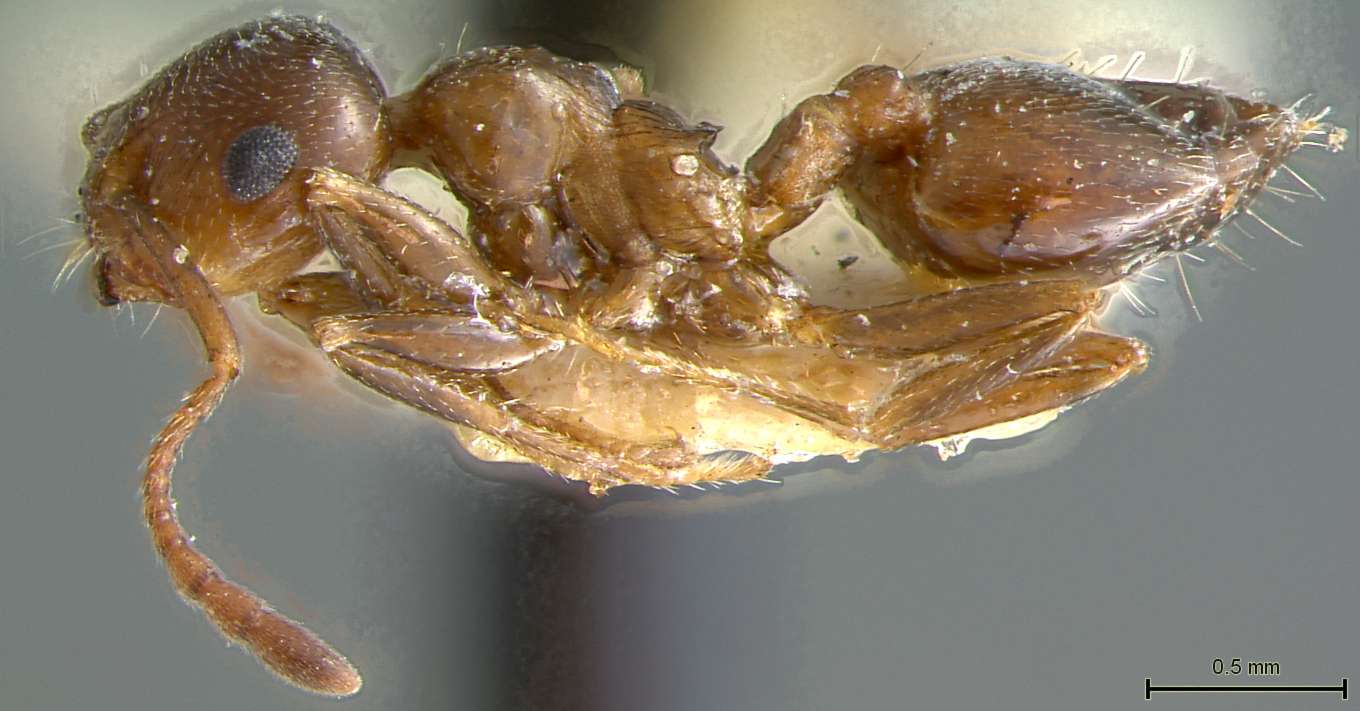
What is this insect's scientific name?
Crematogaster auberti
